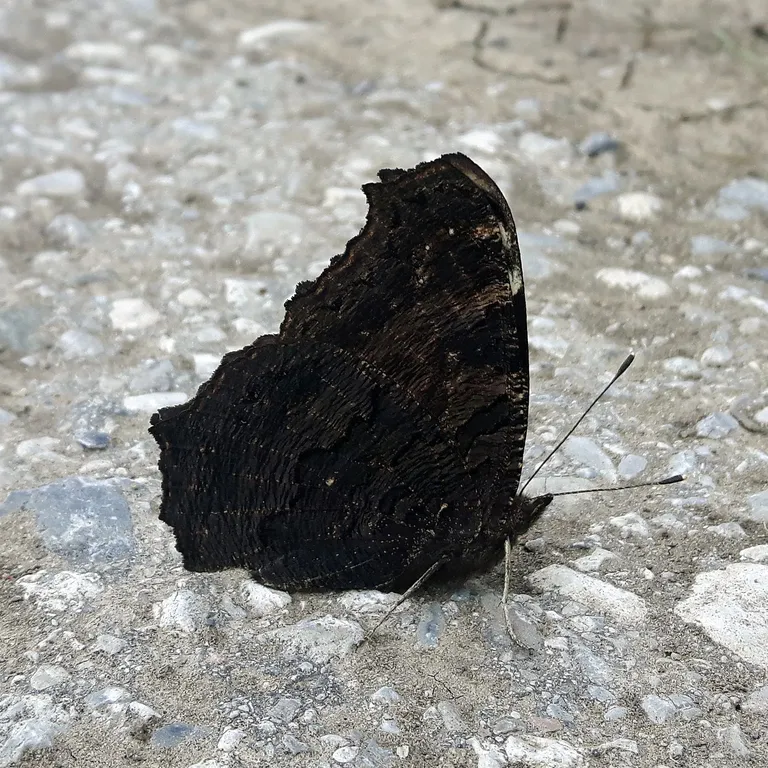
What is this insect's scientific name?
Aglais io
